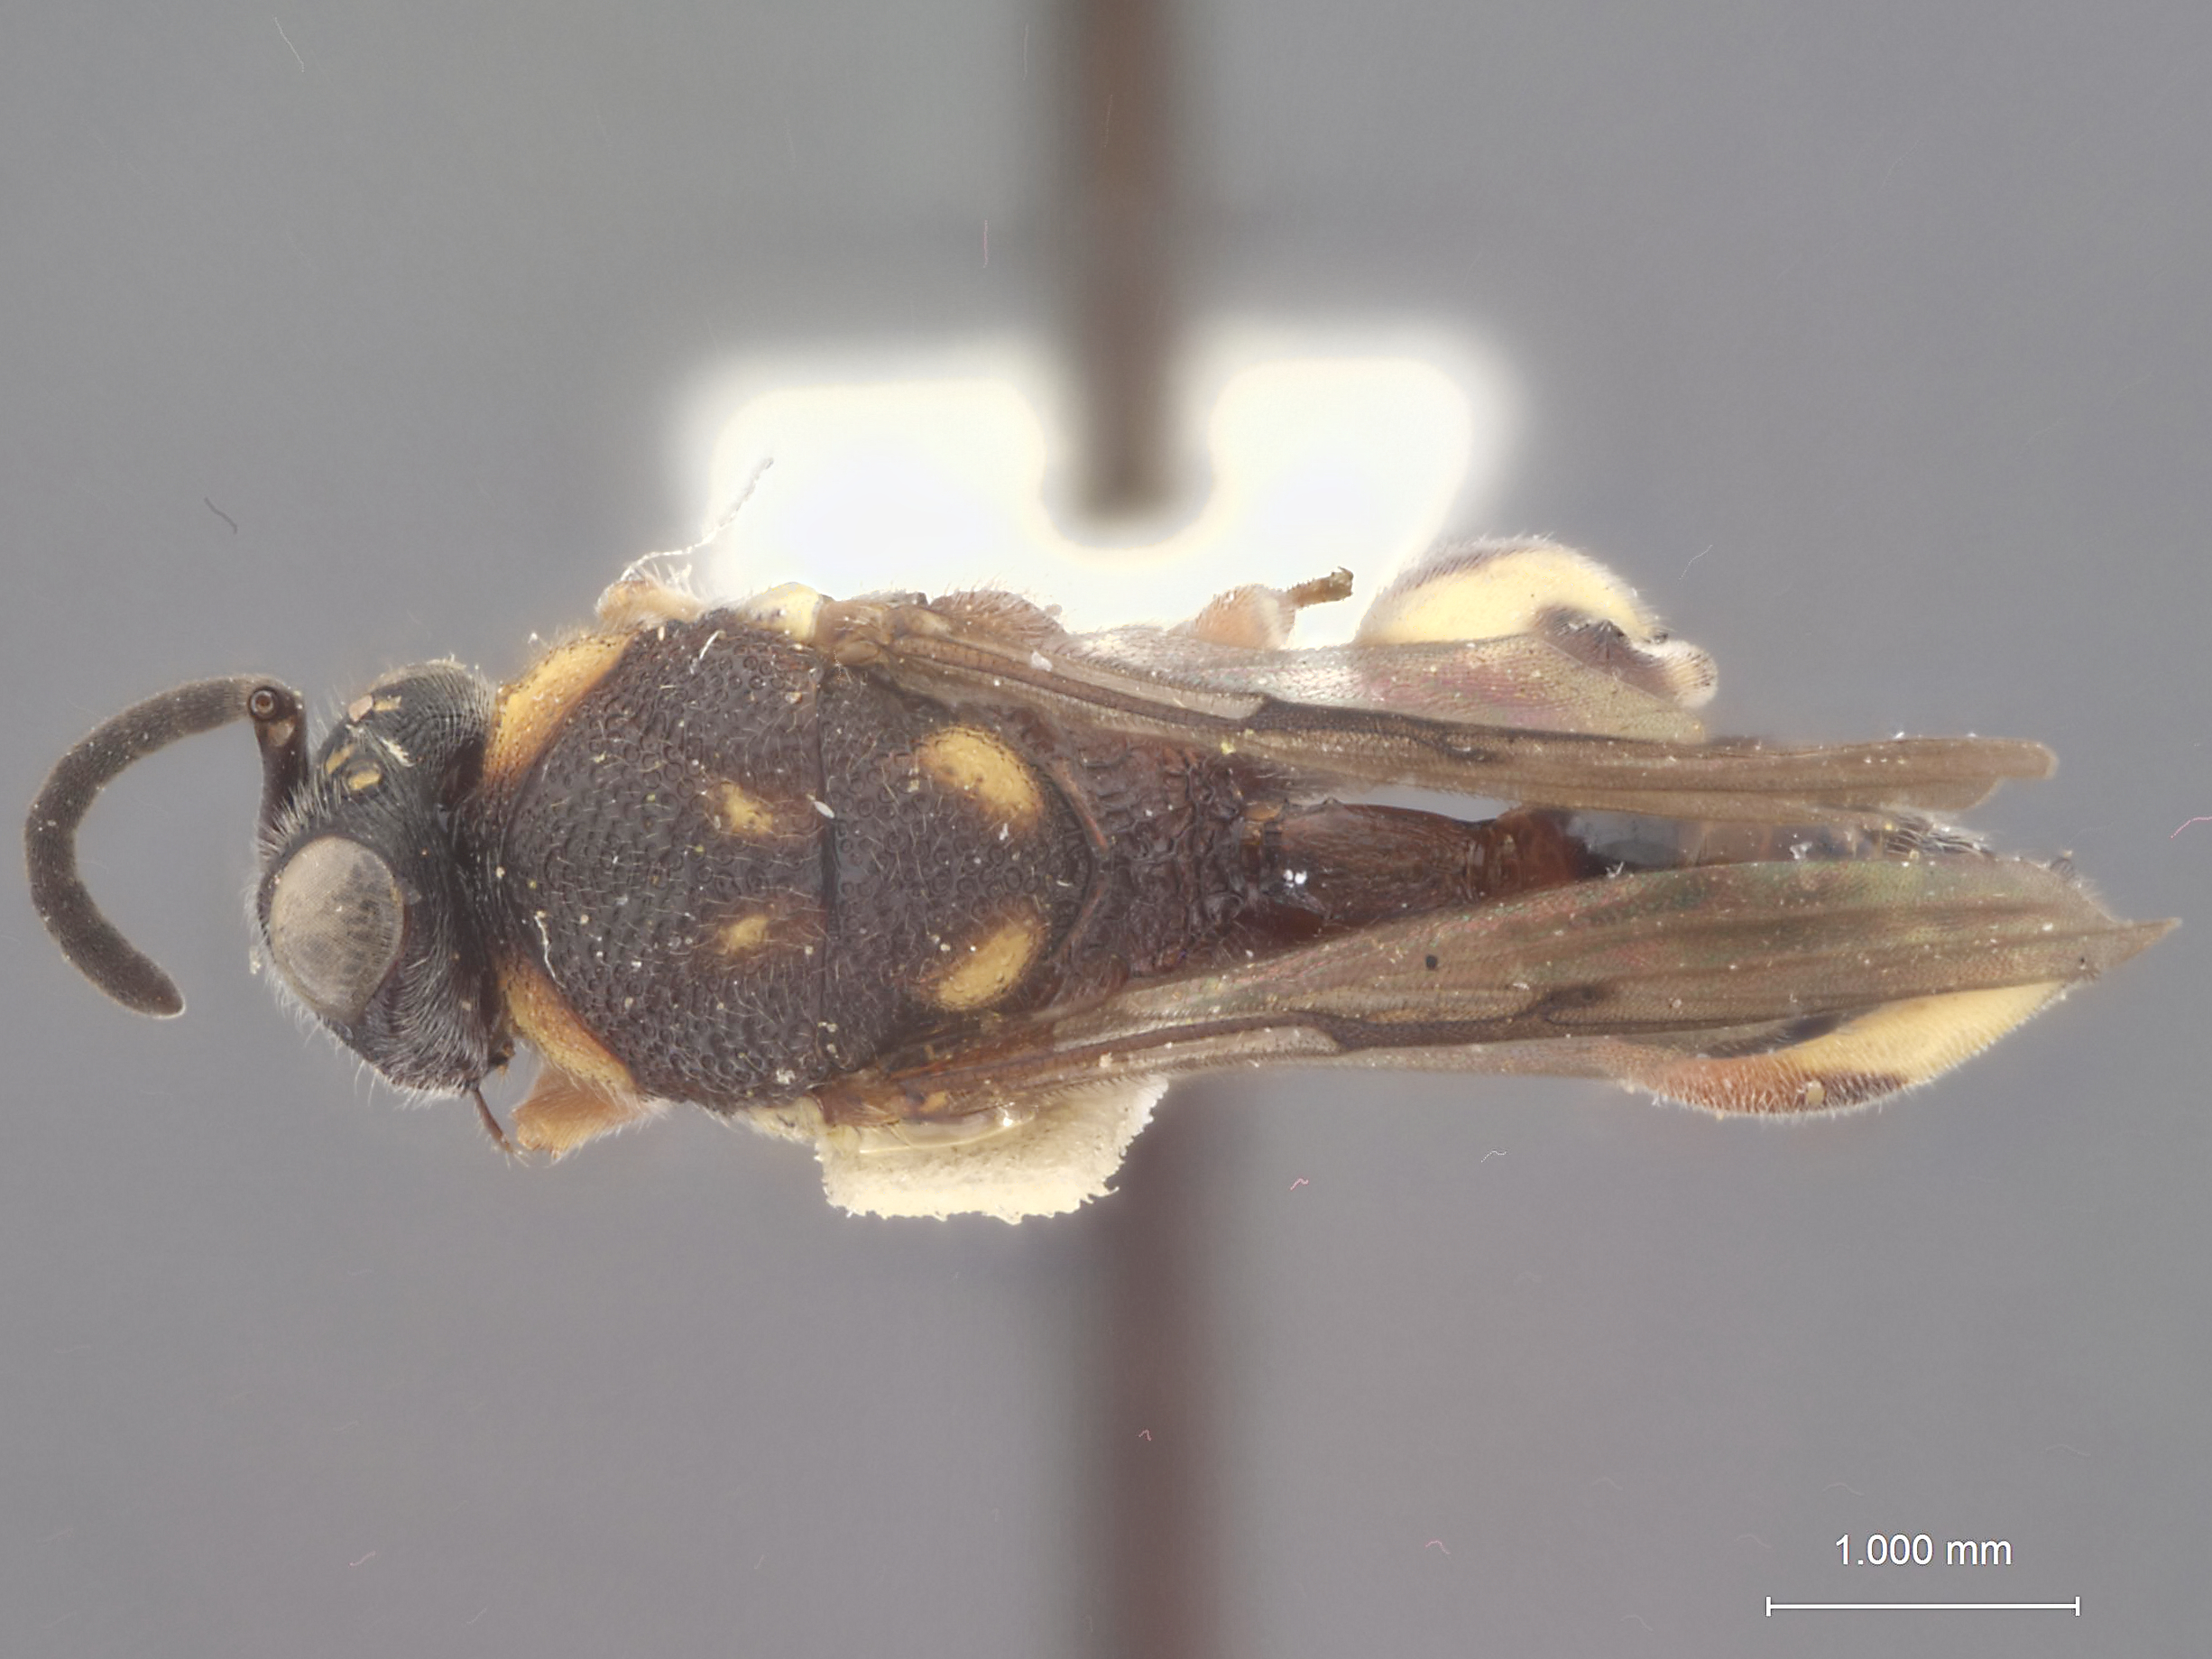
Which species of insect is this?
Chalcis nodis
